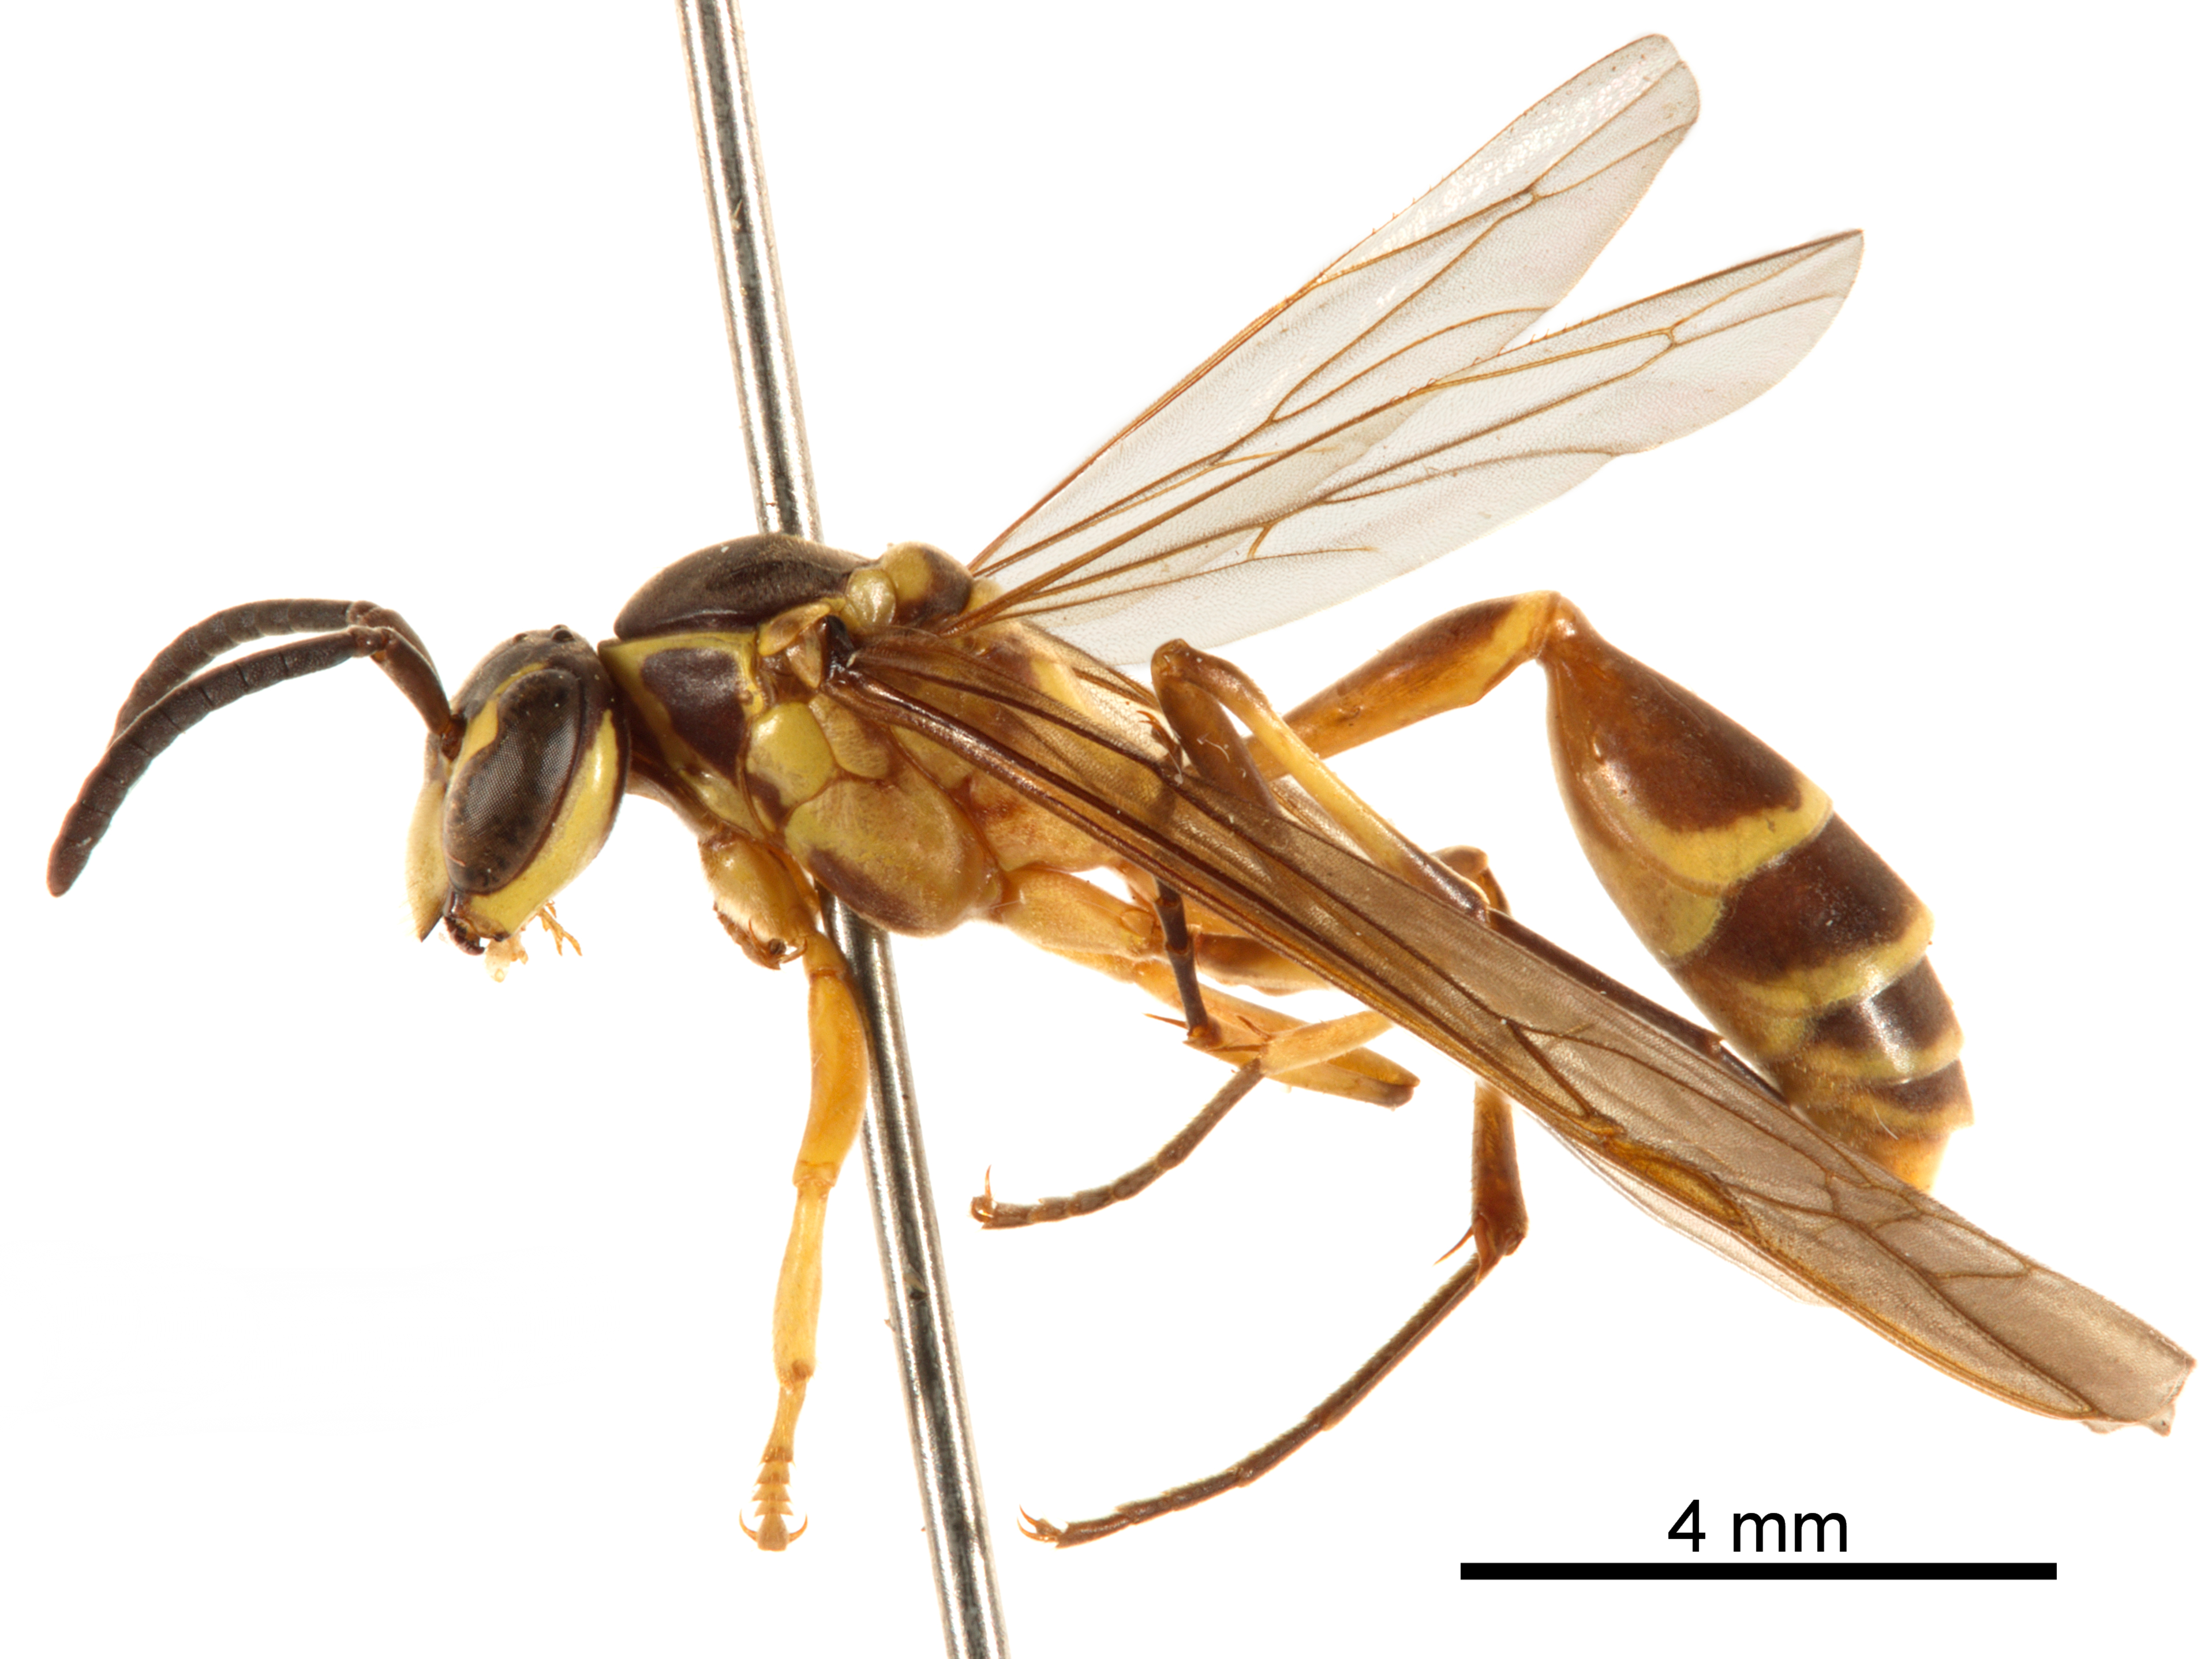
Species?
Polybioides raphigastra
